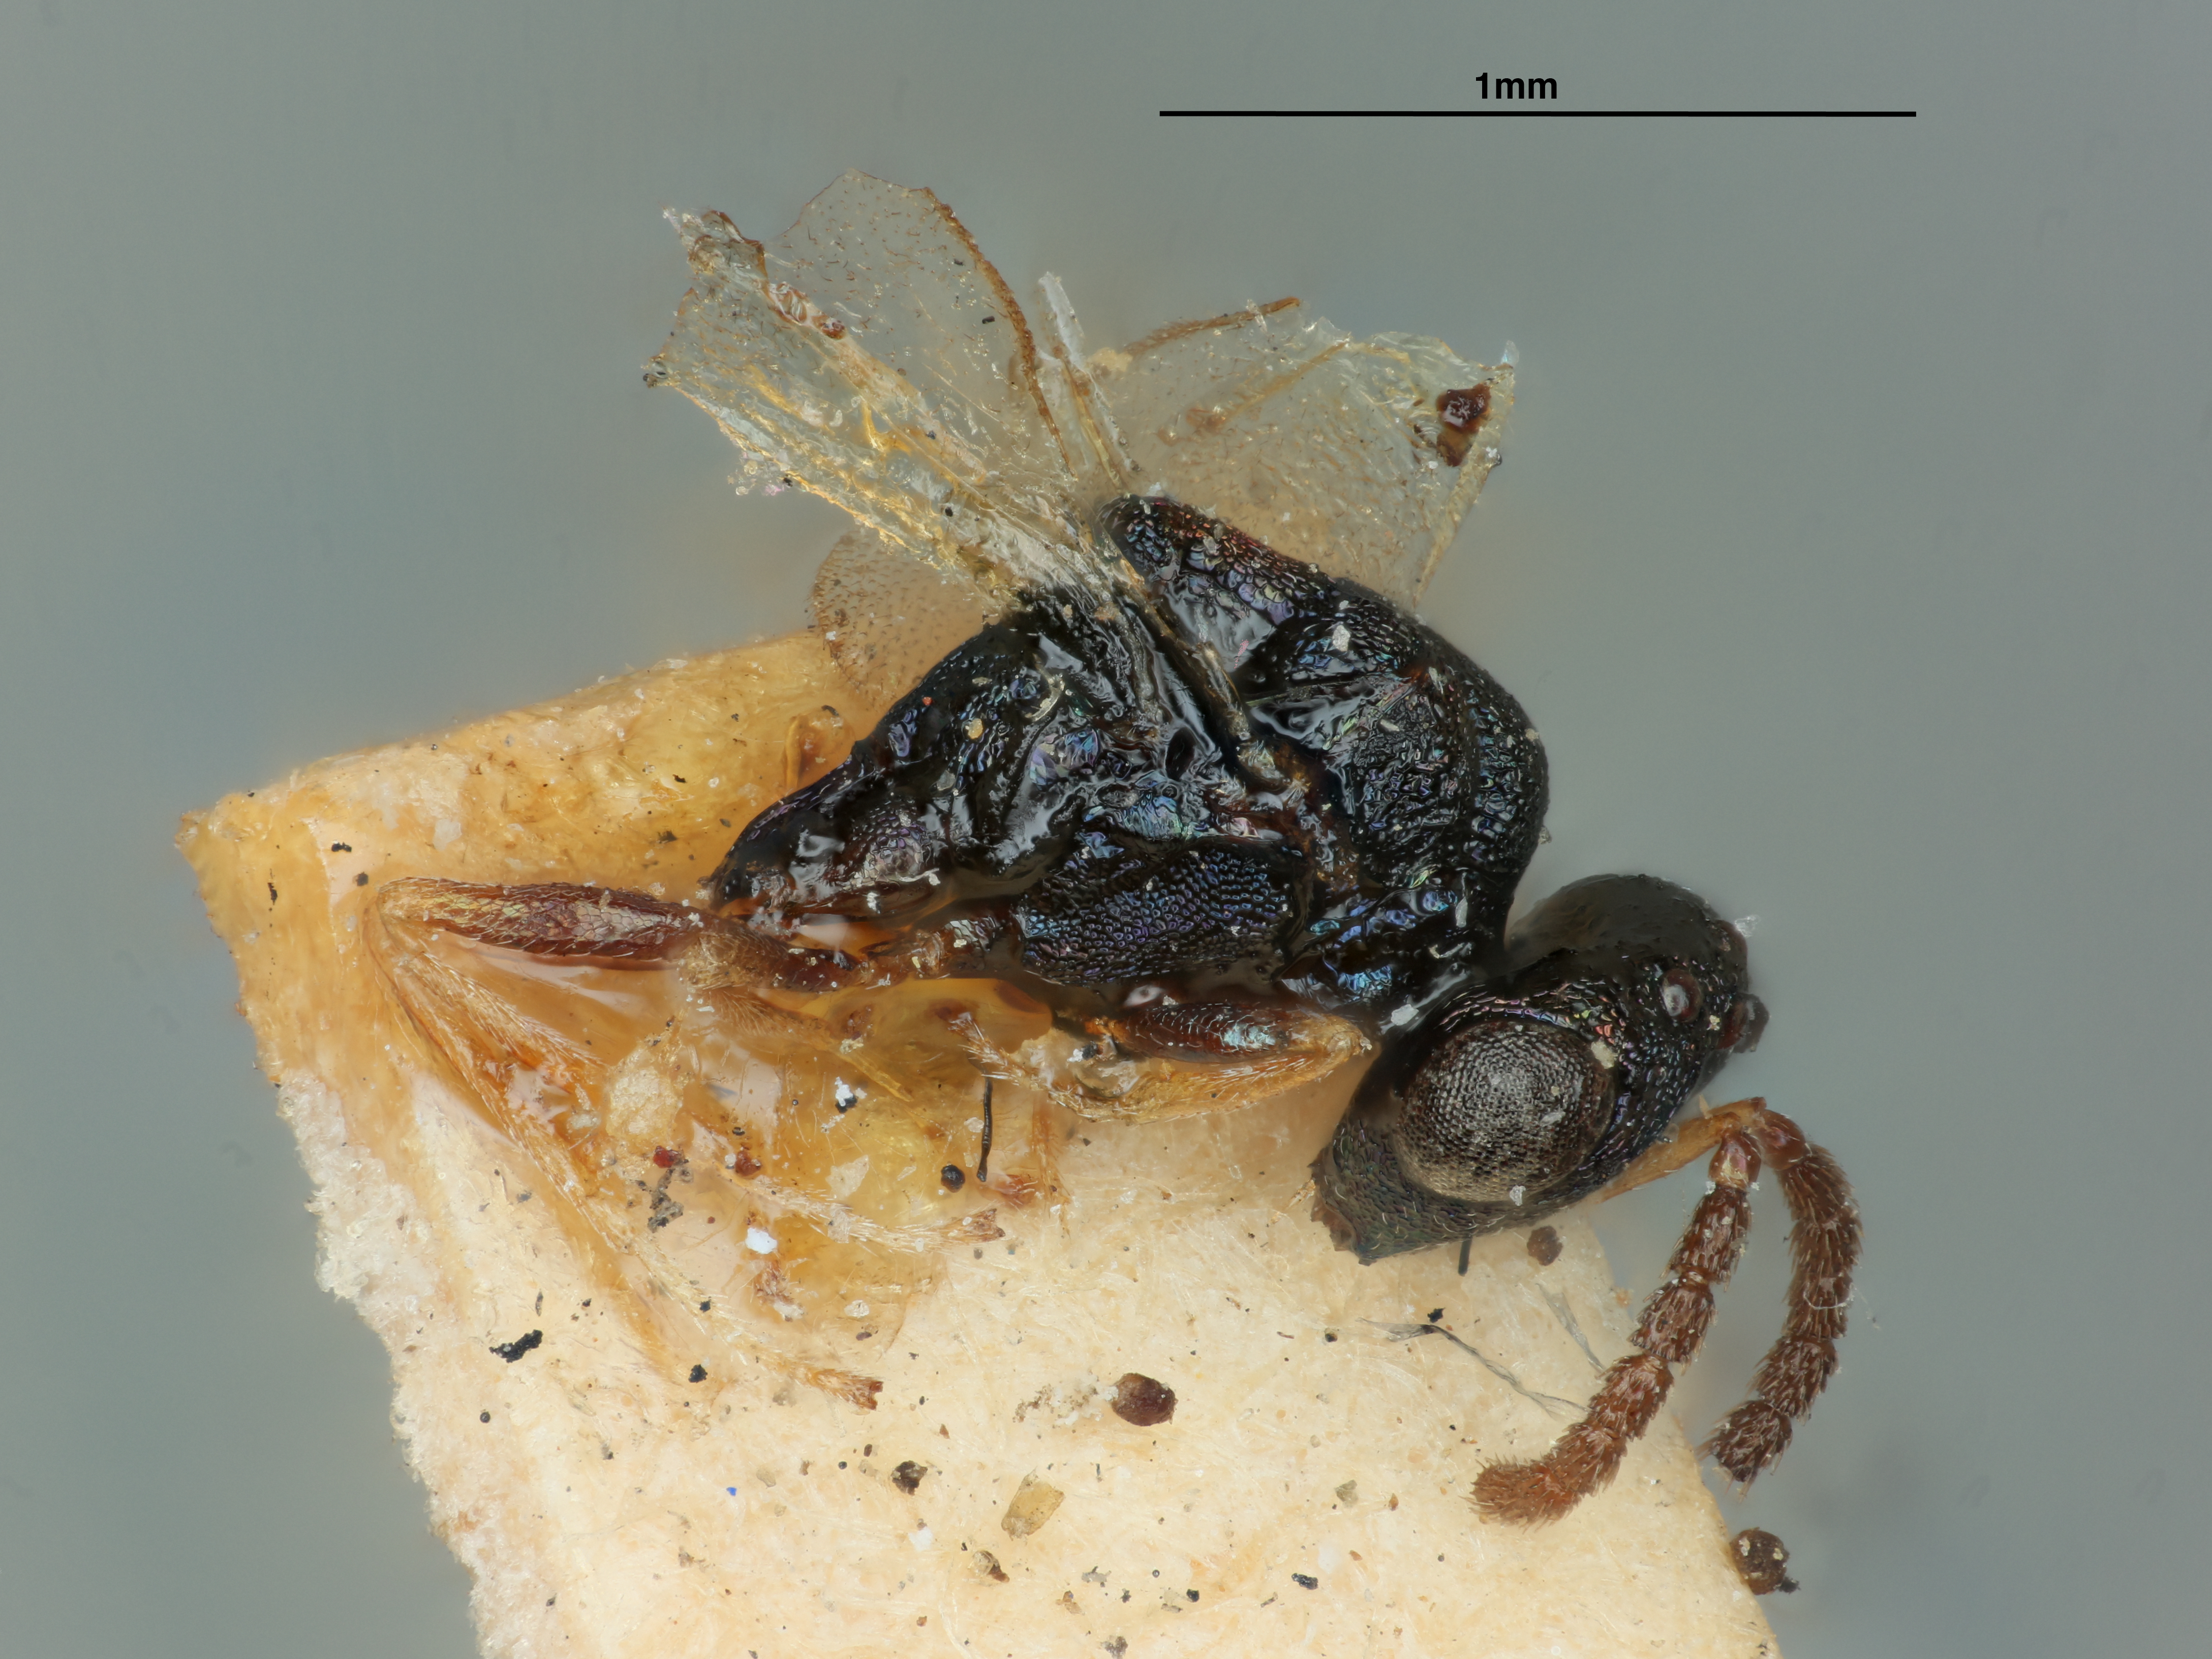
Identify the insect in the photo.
Orasema minuta
